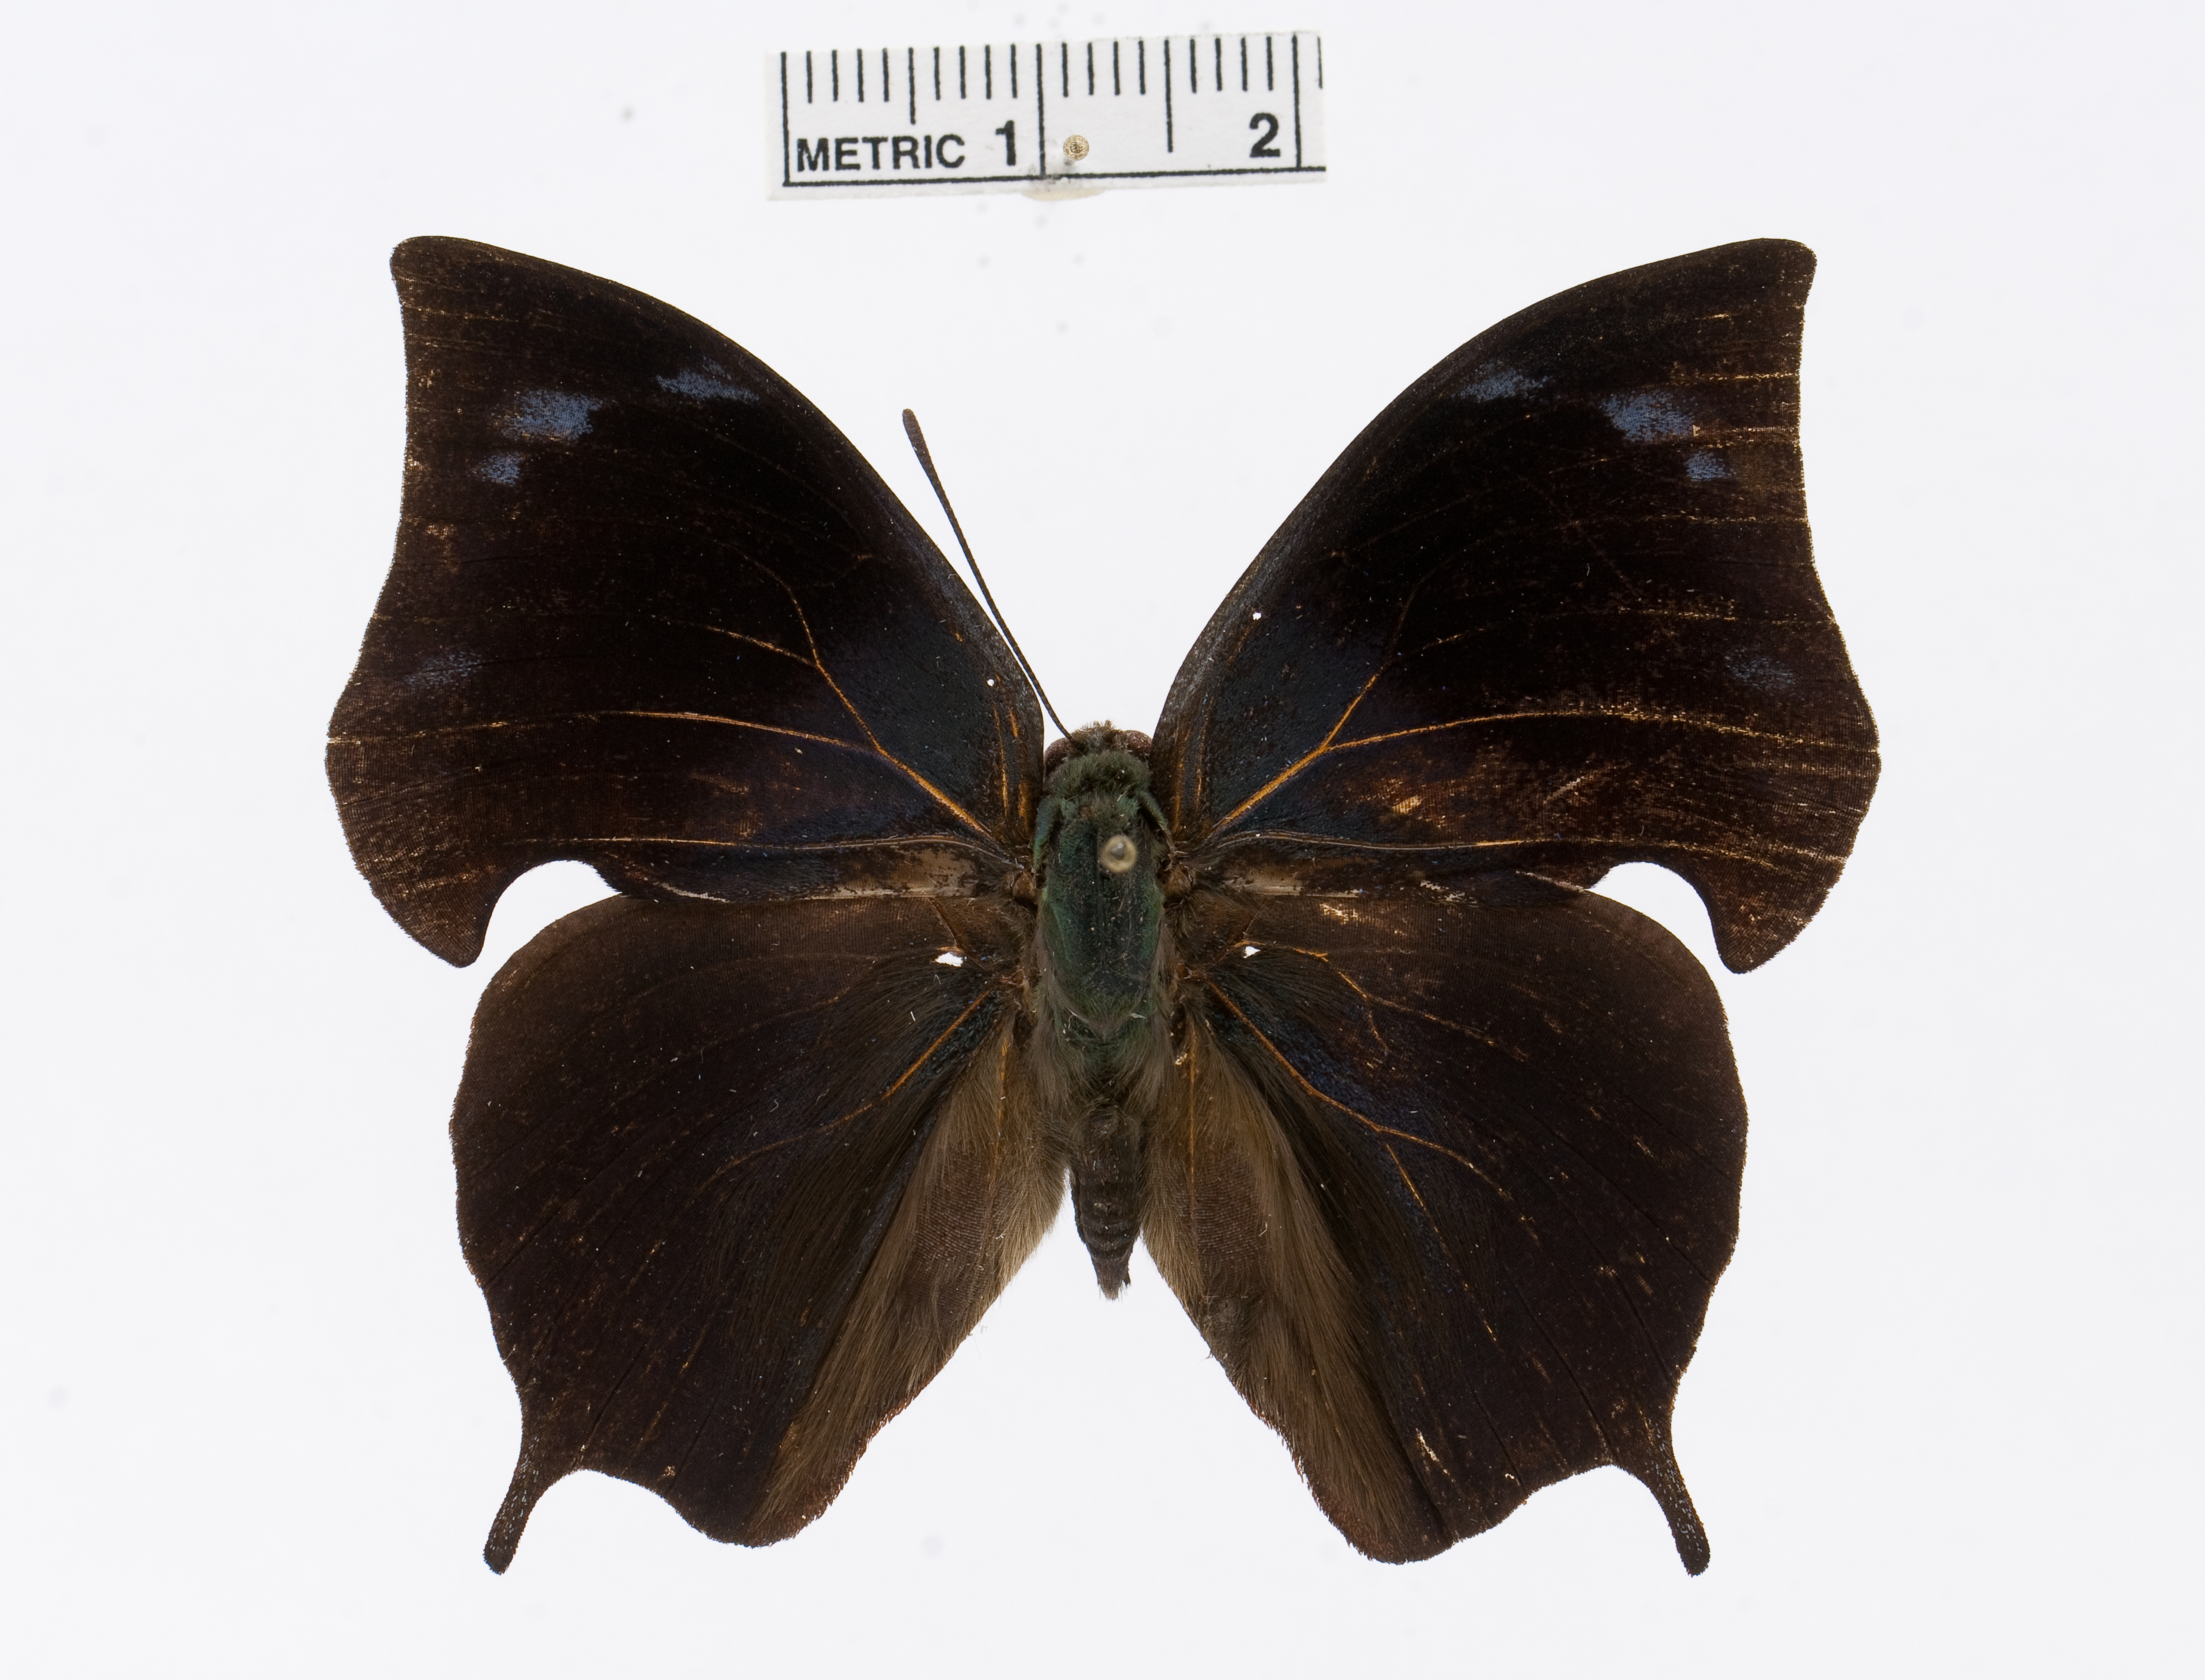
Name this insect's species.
Memphis boliviana
